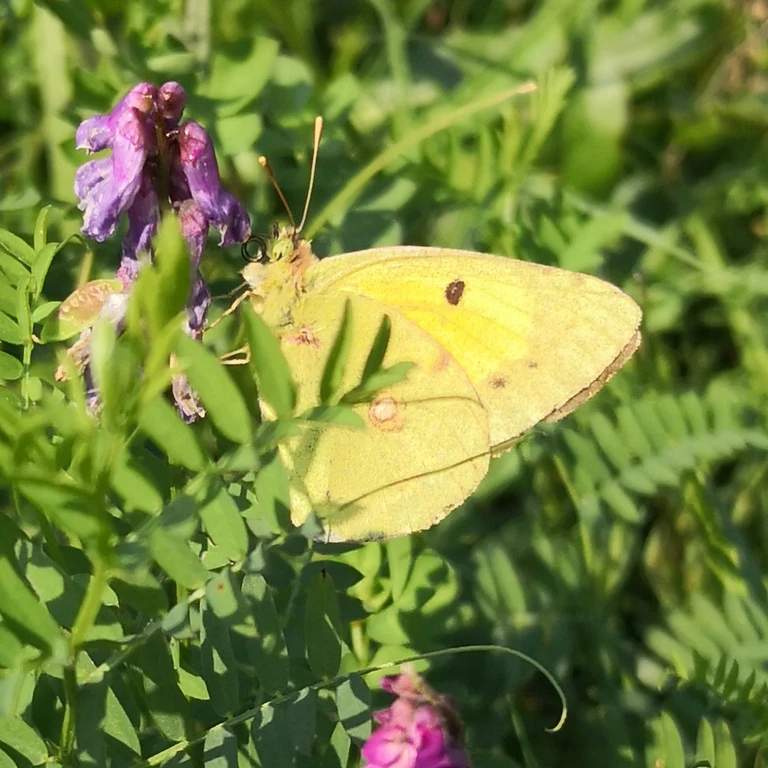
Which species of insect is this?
Colias croceus
